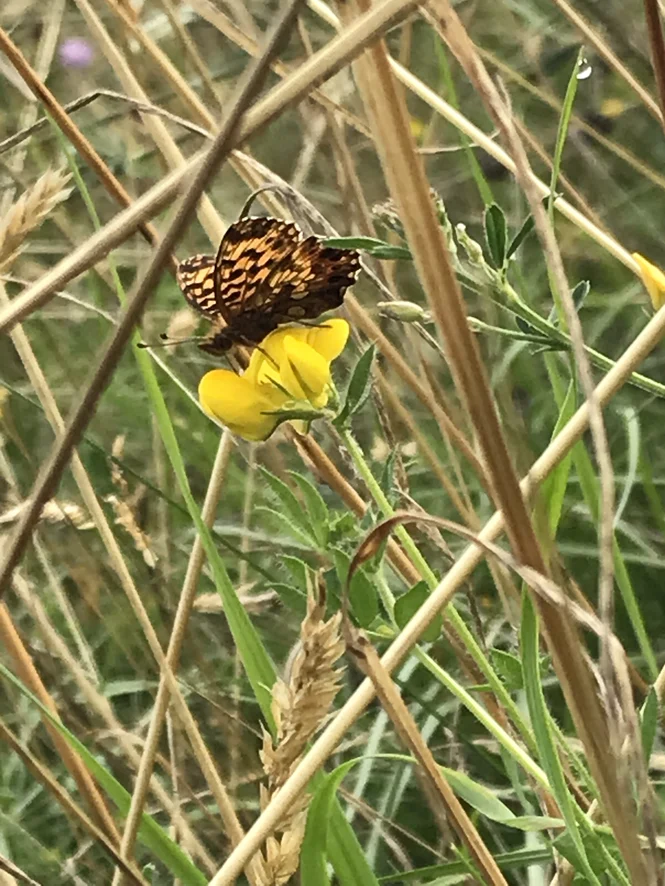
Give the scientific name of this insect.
Boloria dia
